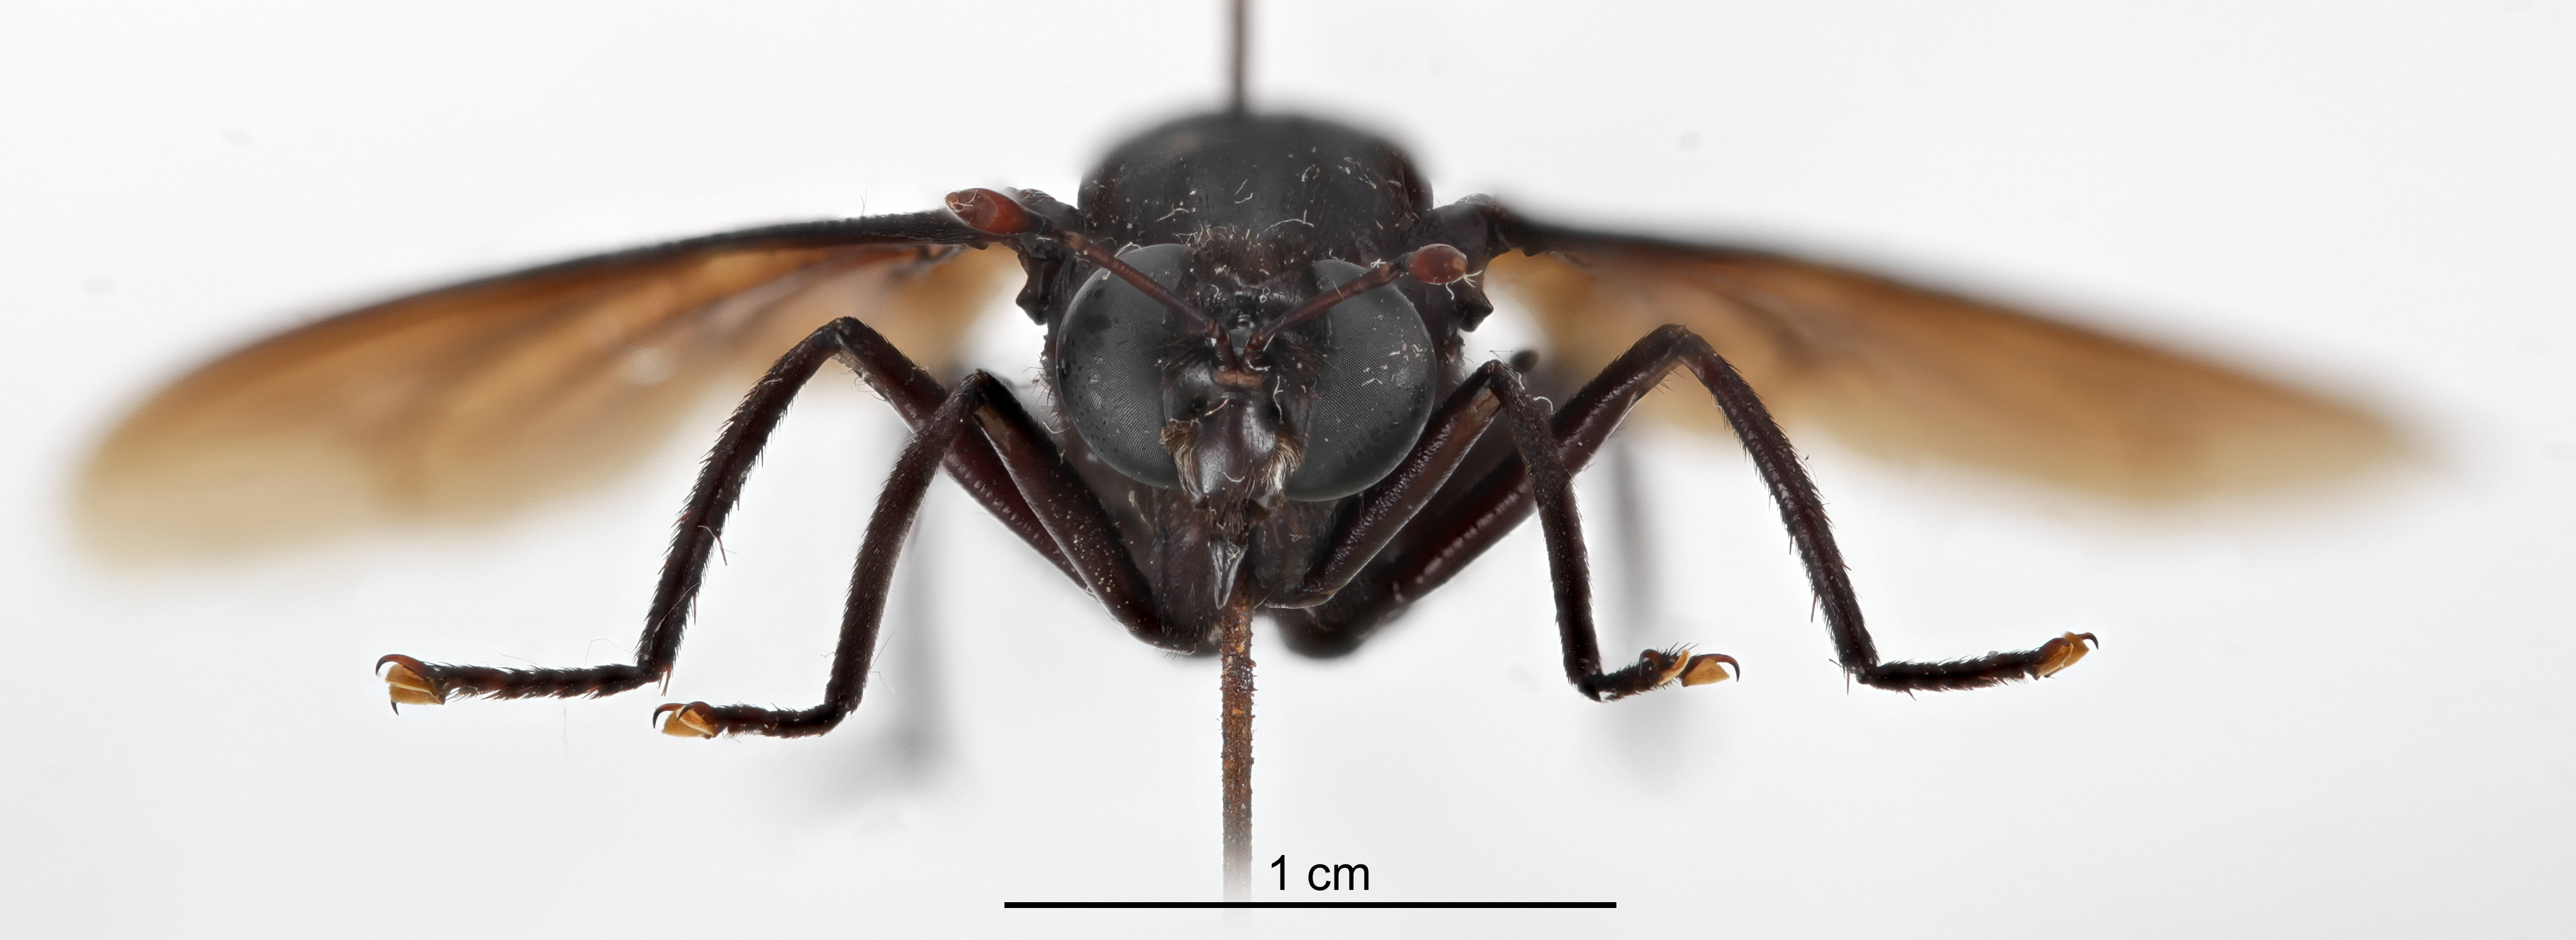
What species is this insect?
Mydas clavatus
